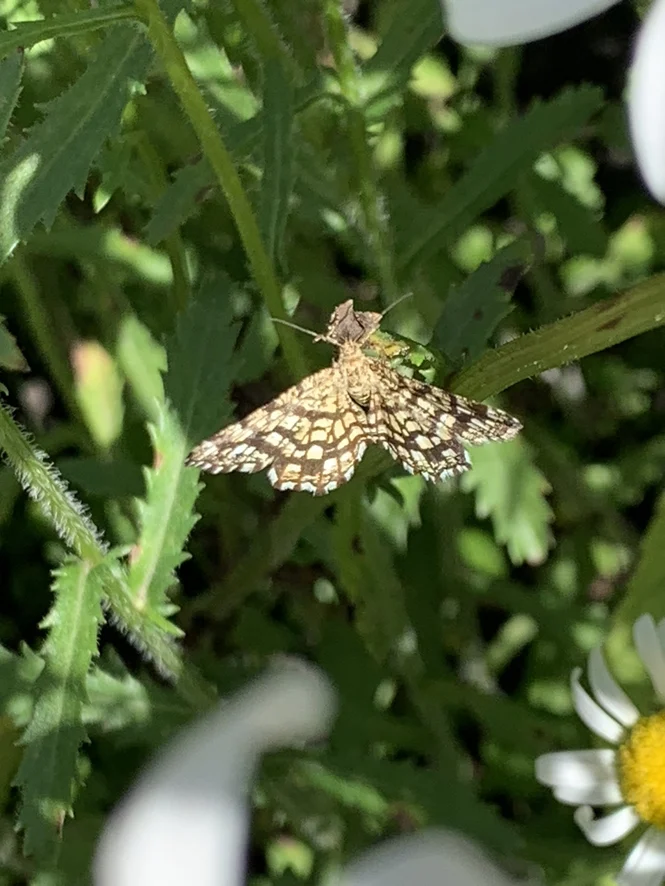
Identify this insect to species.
Chiasmia clathrata
